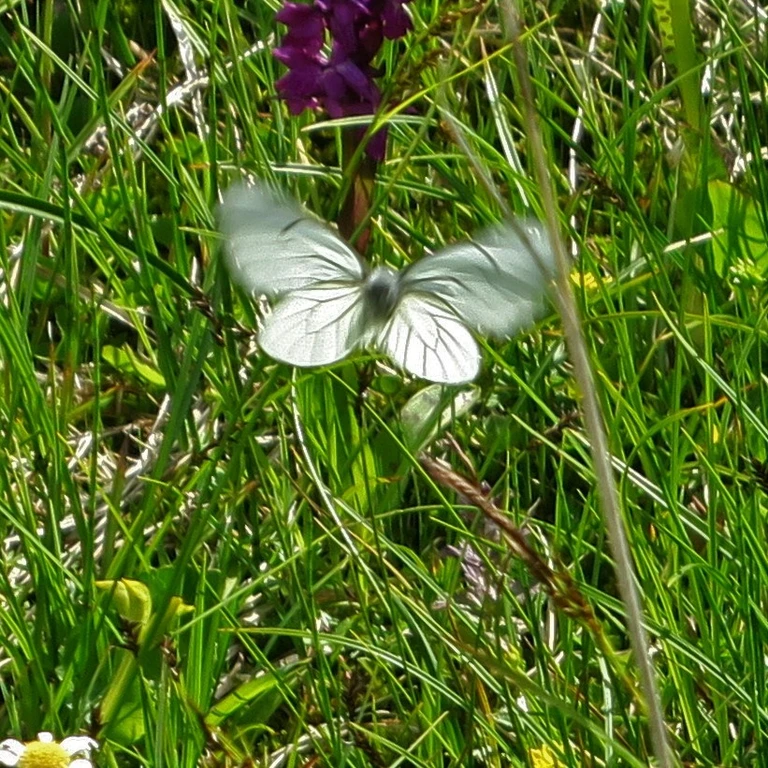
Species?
Aporia crataegi
